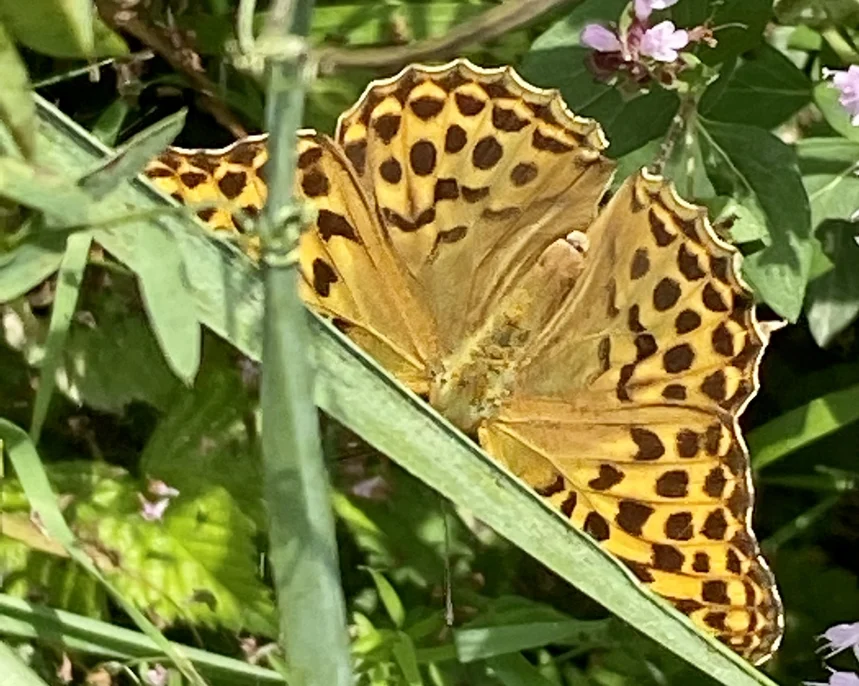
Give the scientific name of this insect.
Argynnis paphia
